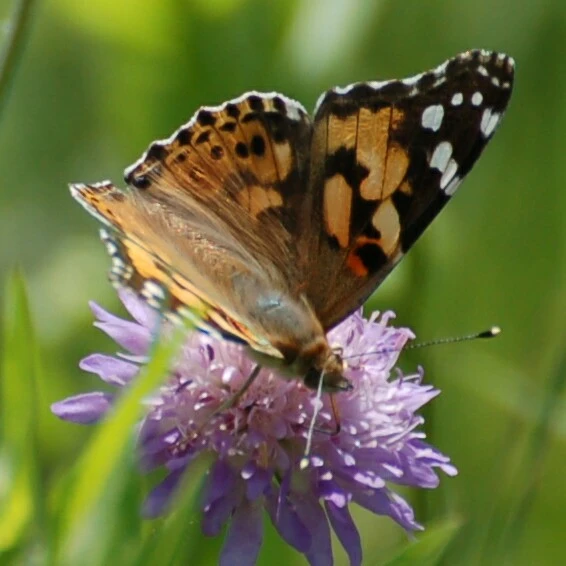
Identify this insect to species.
Vanessa cardui
